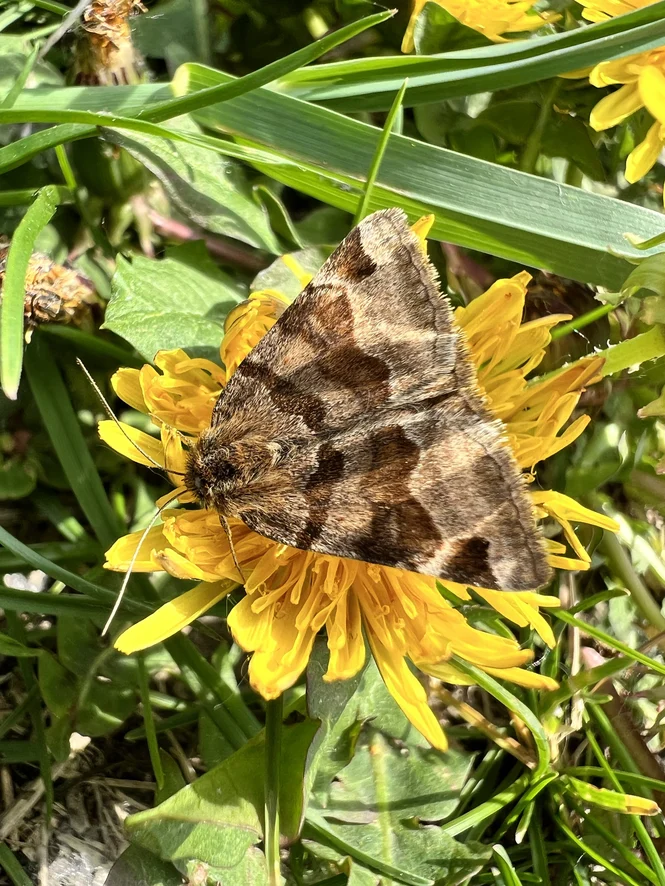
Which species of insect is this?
Euclidia glyphica
